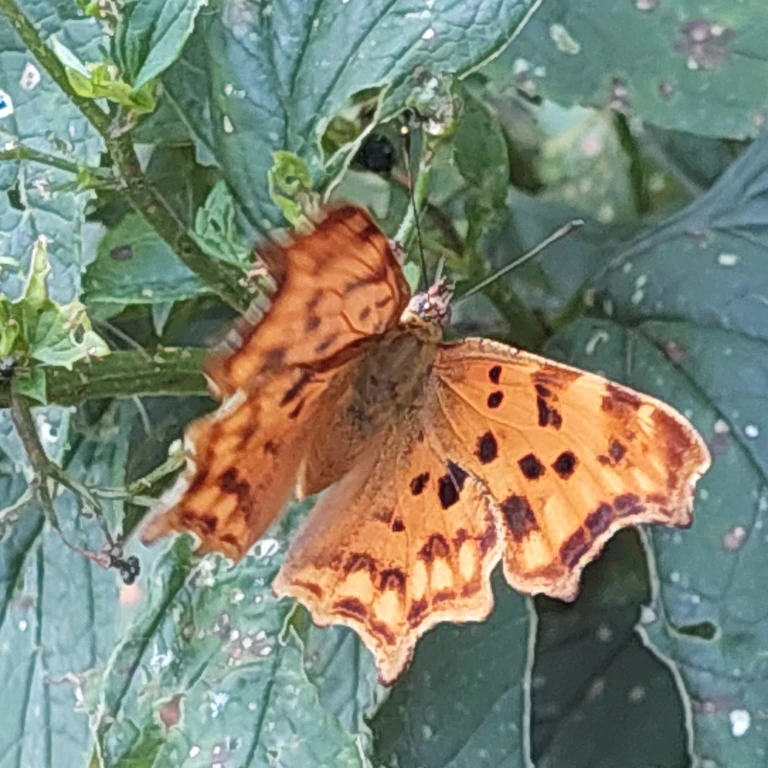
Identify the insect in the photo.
Polygonia c-album
